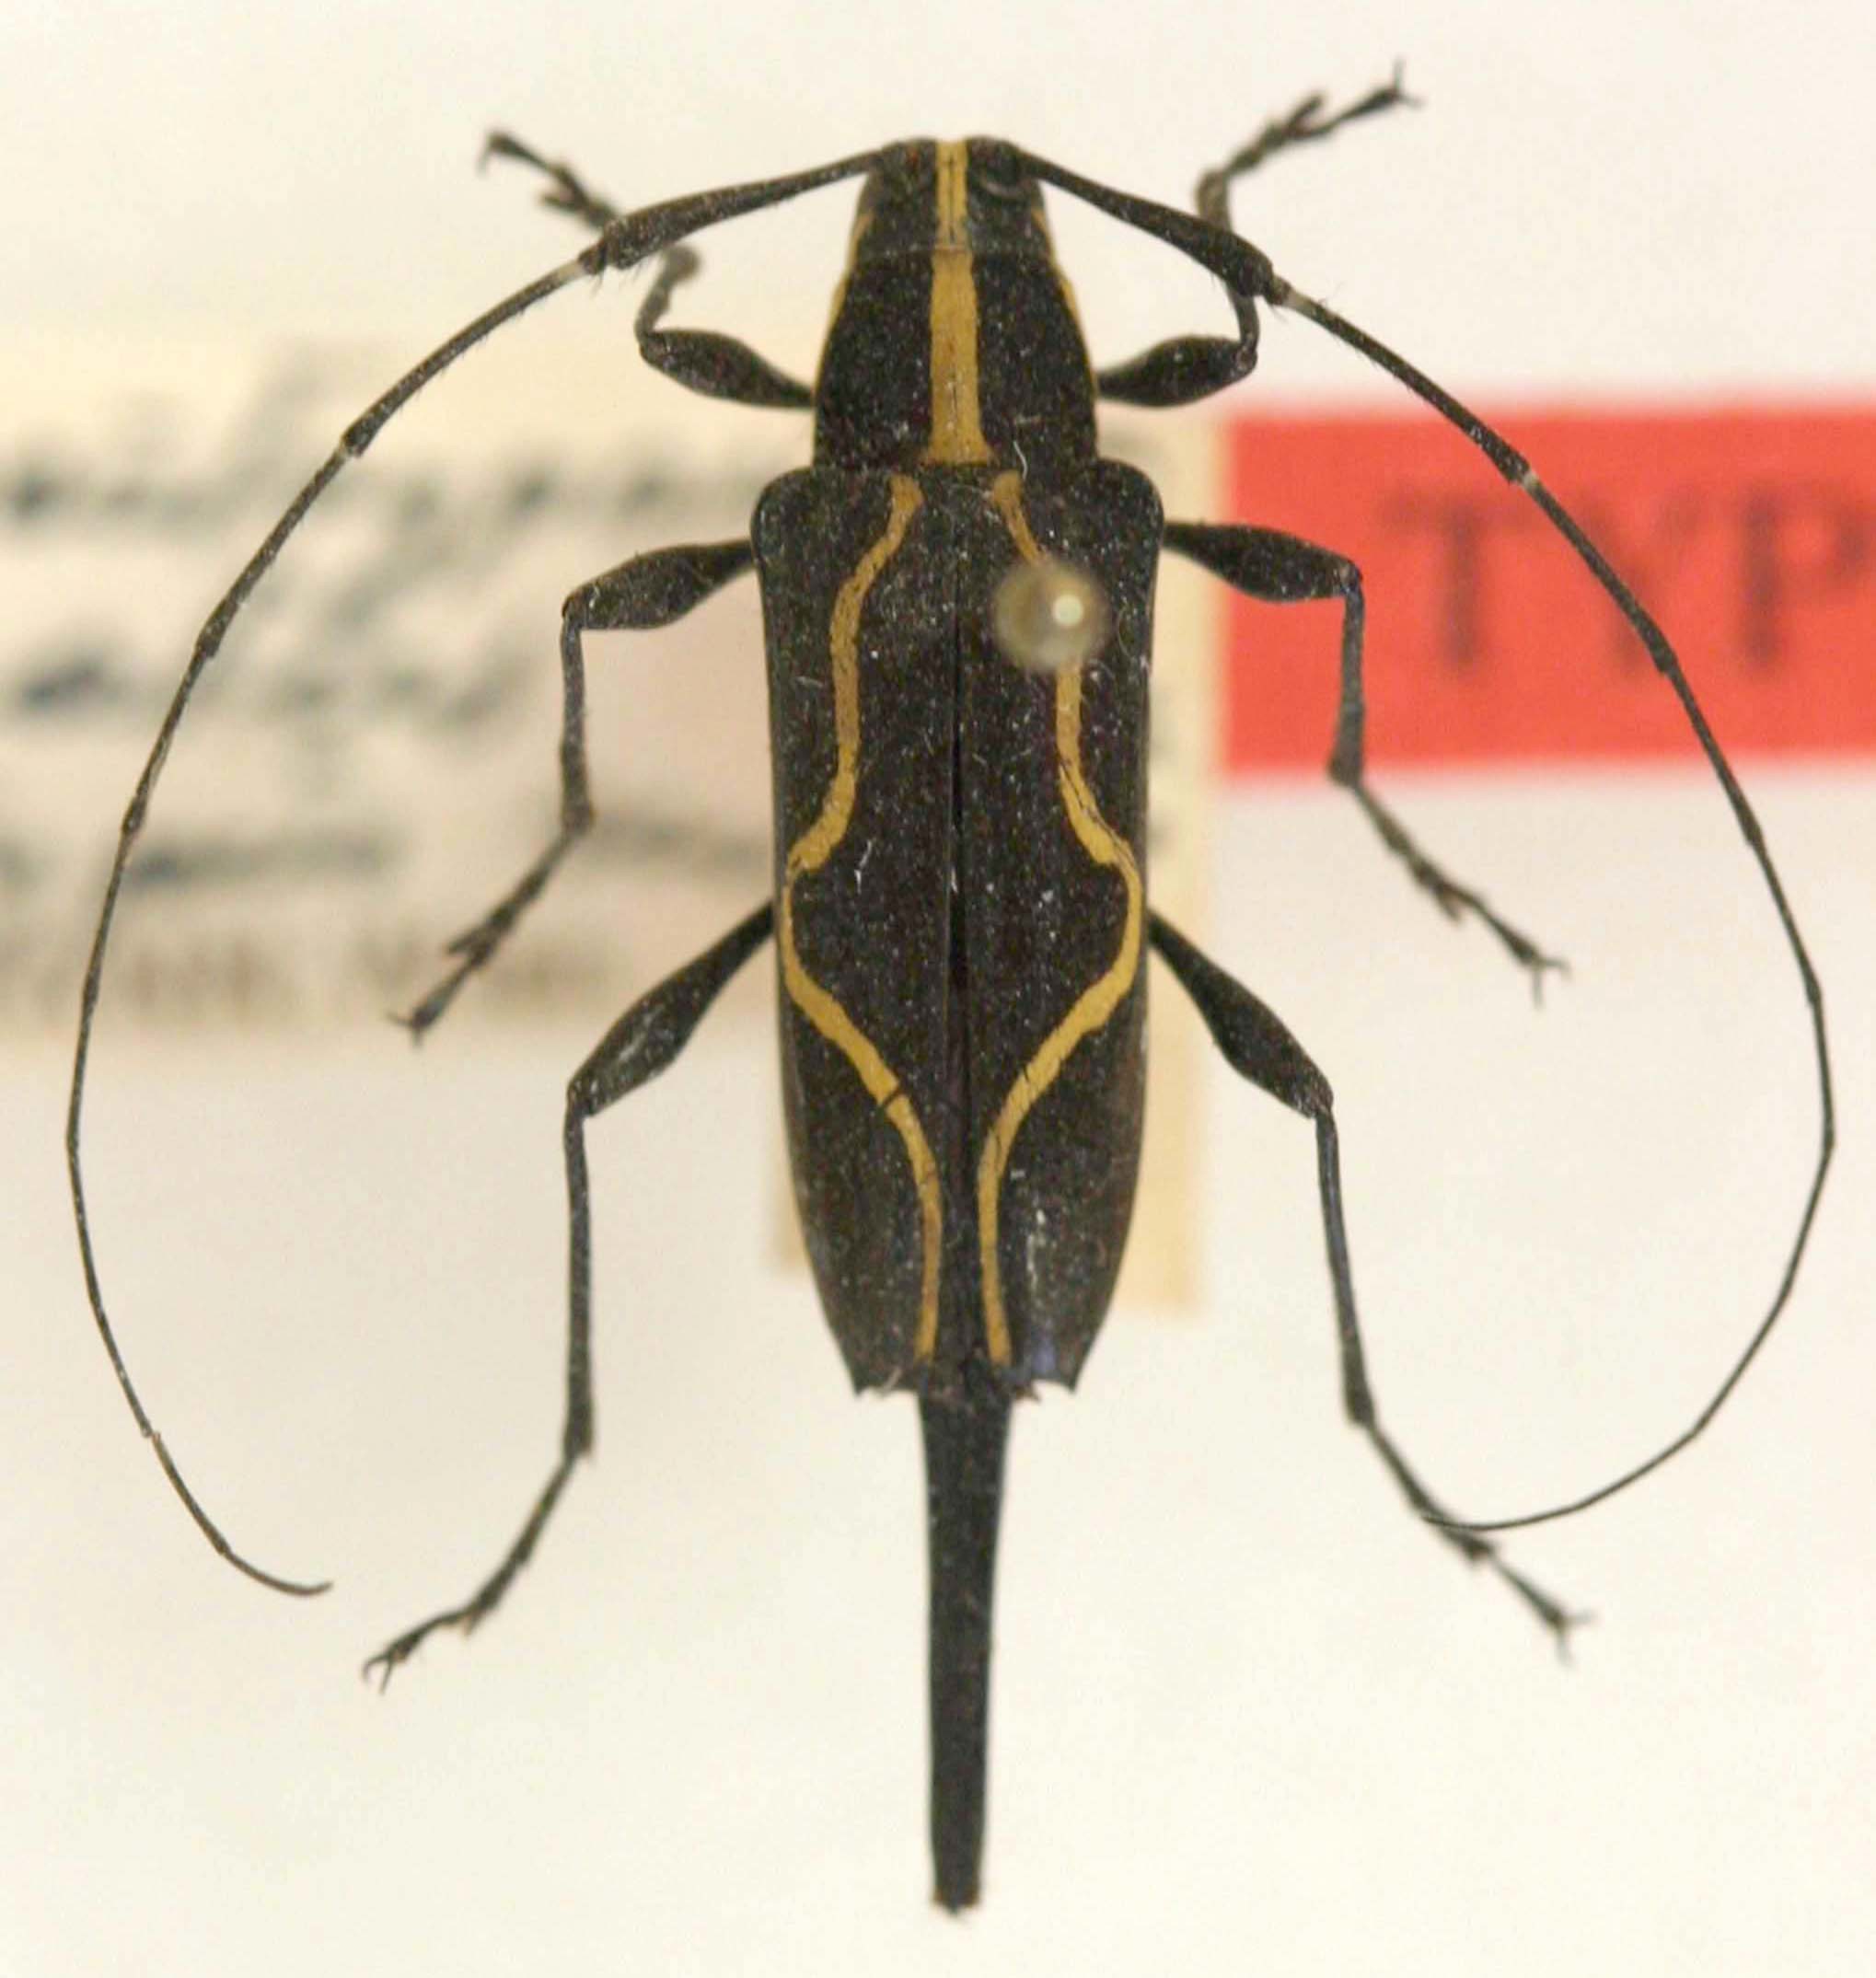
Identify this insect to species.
Colobeutrypanus ornatus
